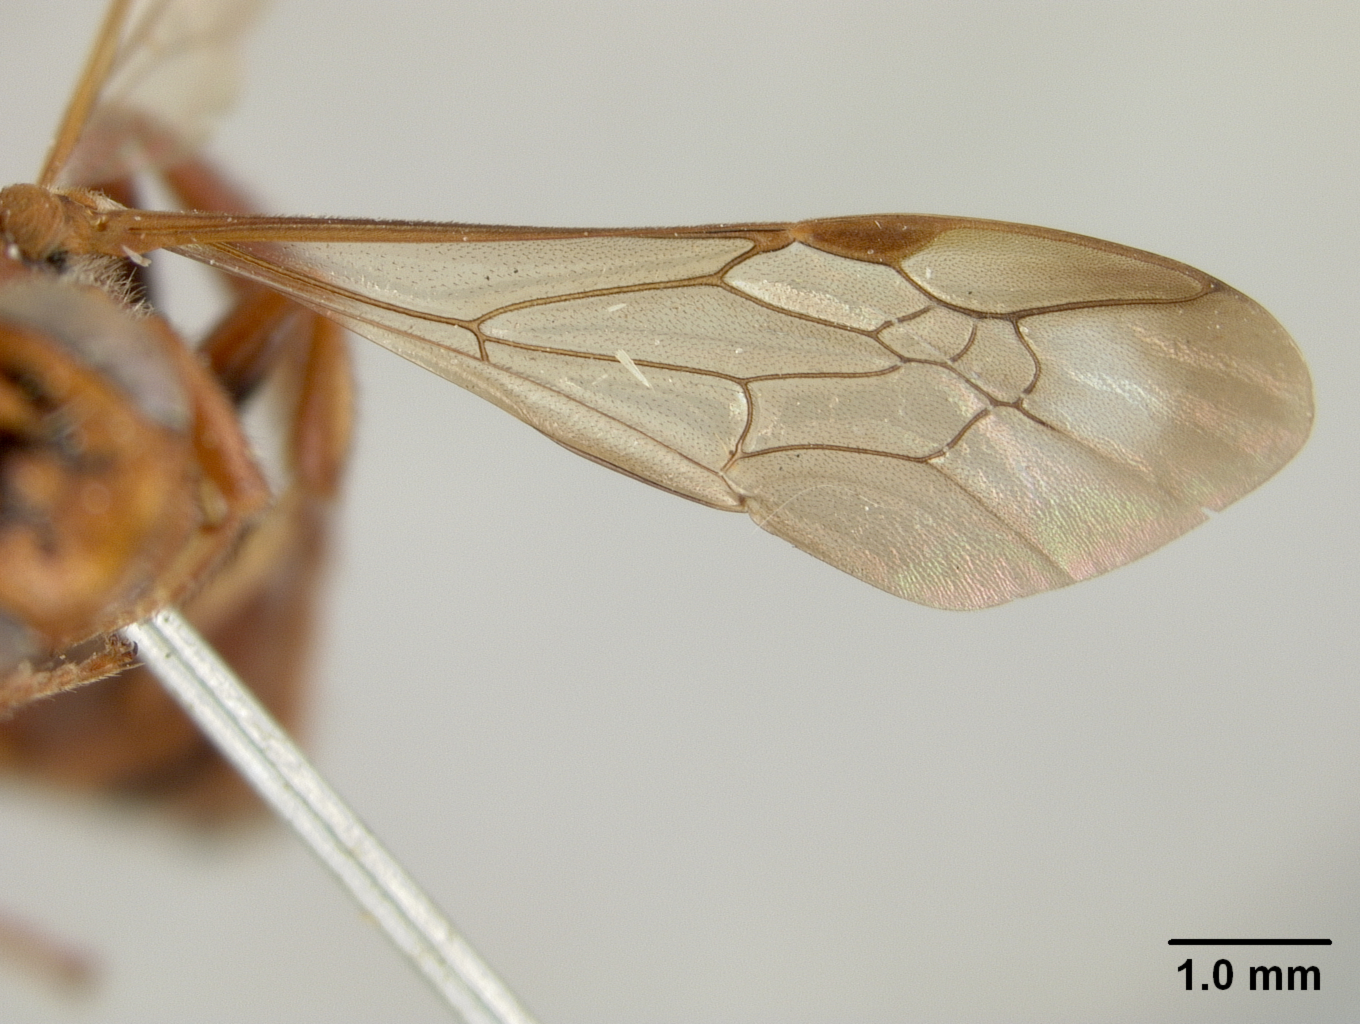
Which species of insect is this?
Nomada xanthura
